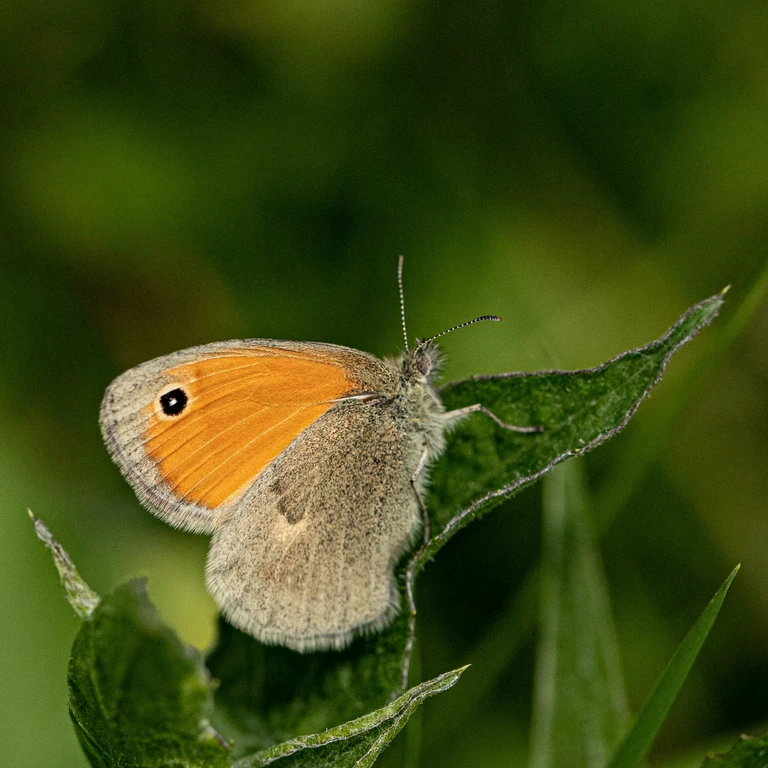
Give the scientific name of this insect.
Coenonympha pamphilus
